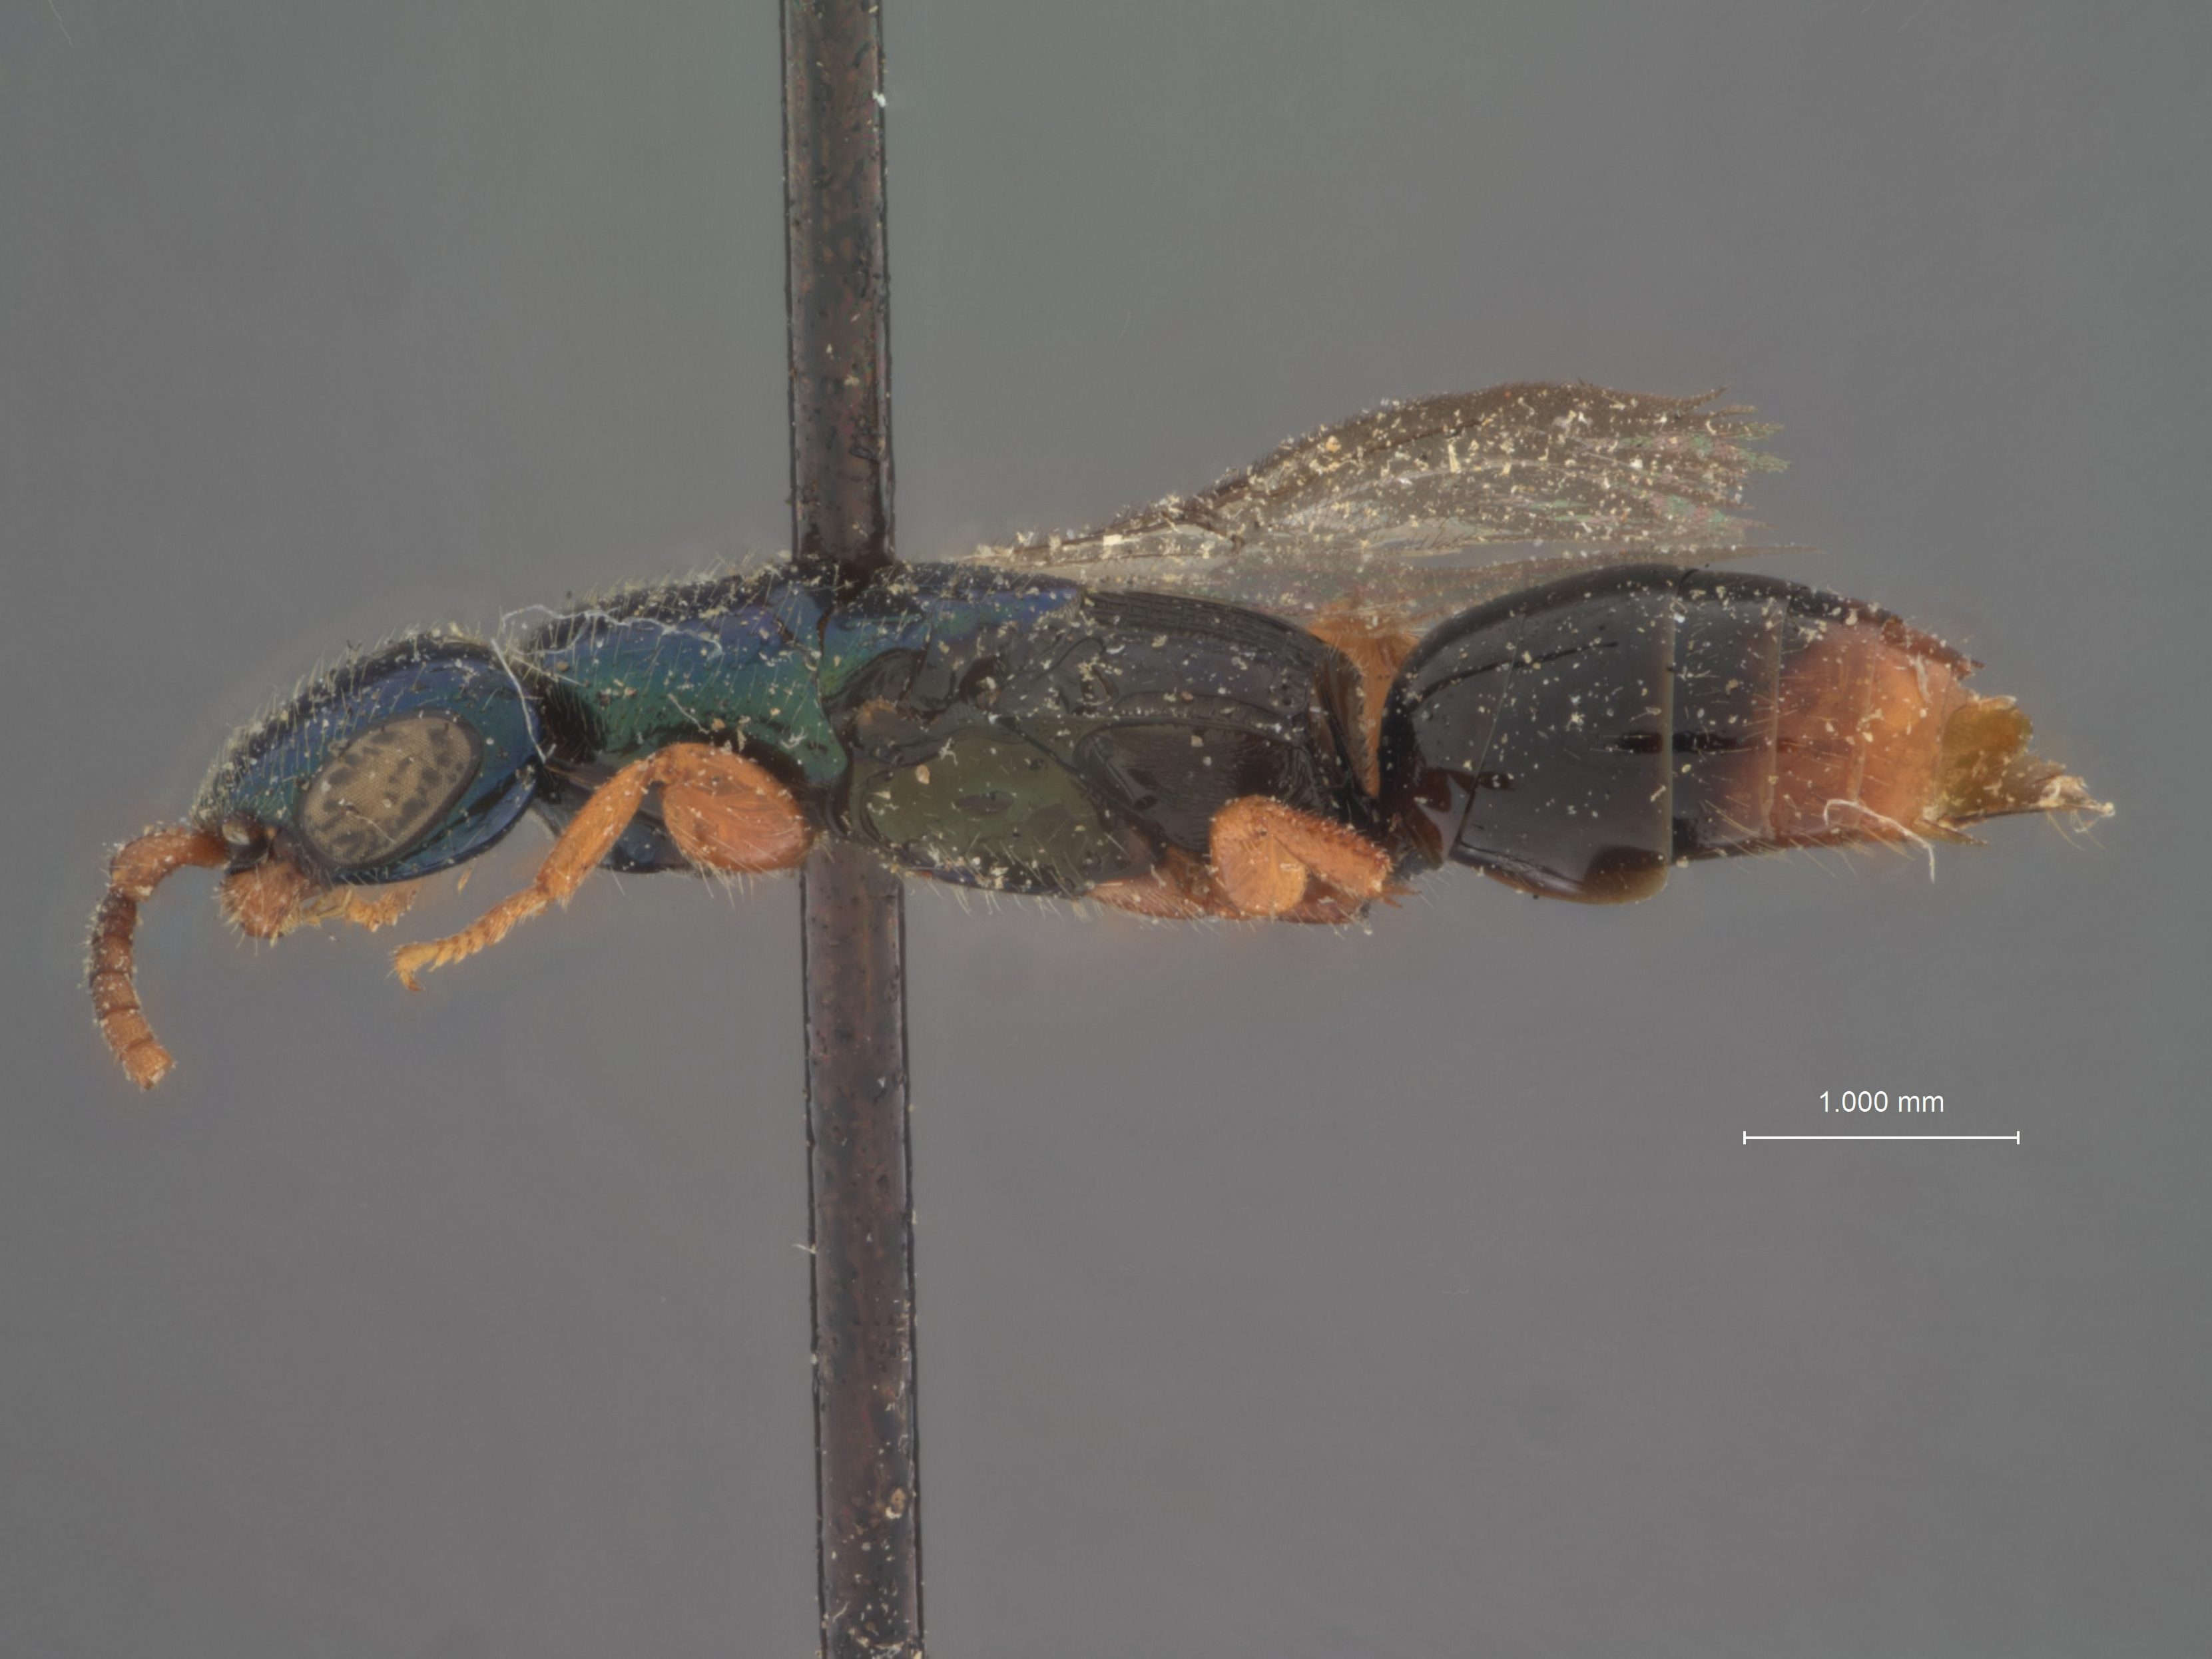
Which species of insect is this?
Epyris fulgens
